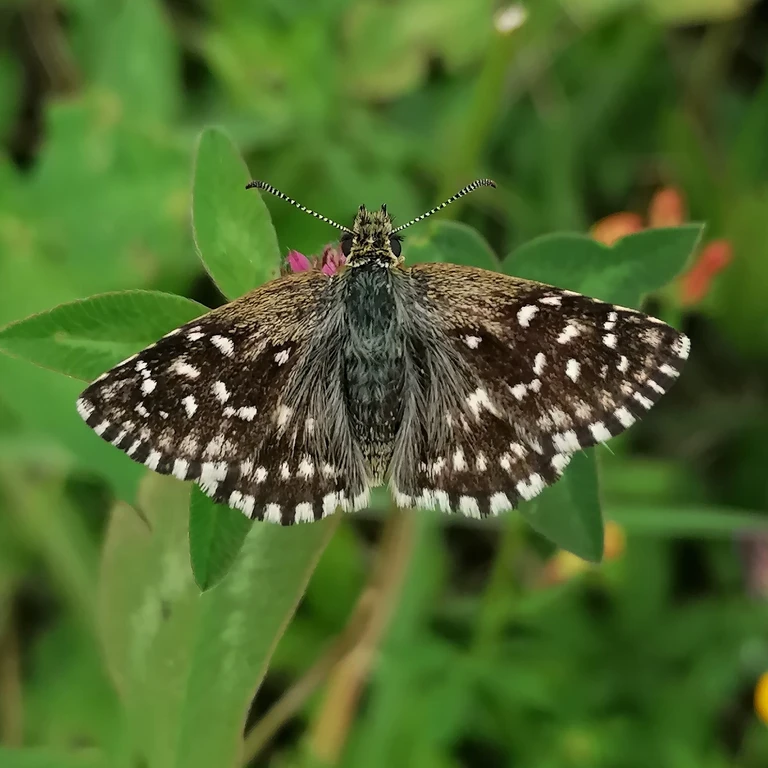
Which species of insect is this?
Pyrgus malvae
